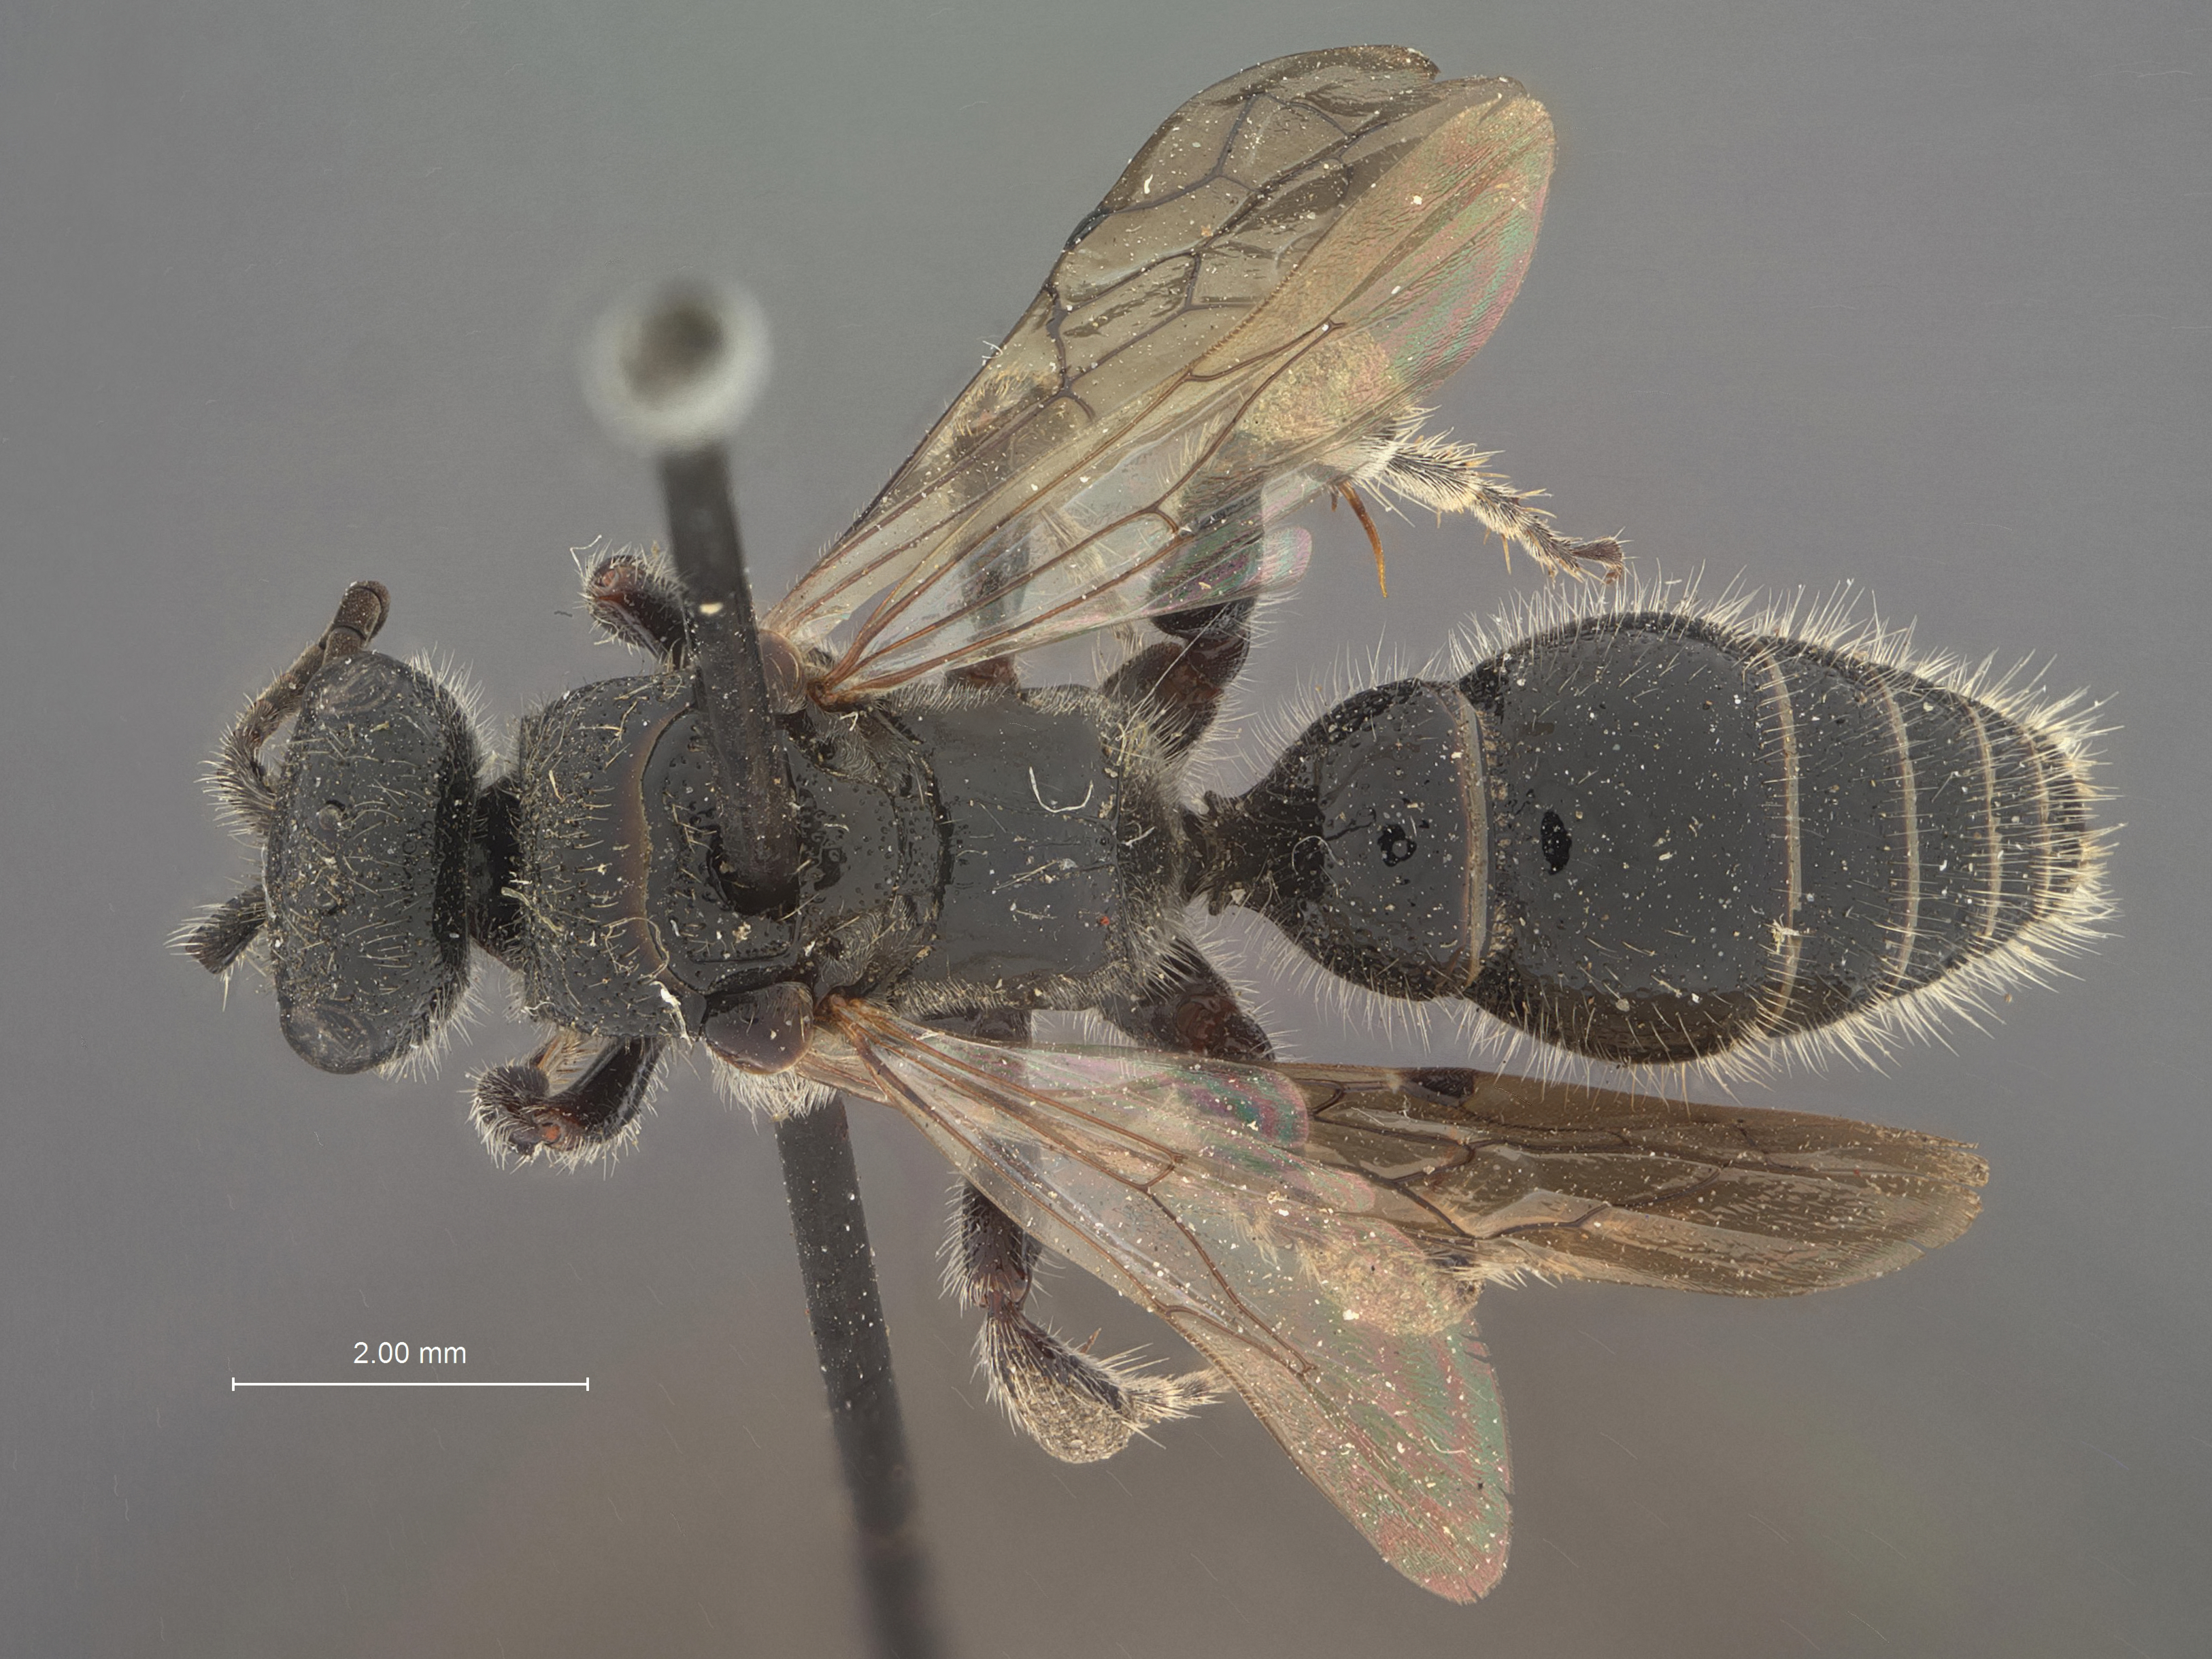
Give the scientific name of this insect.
Tiphia tegitiplaga
